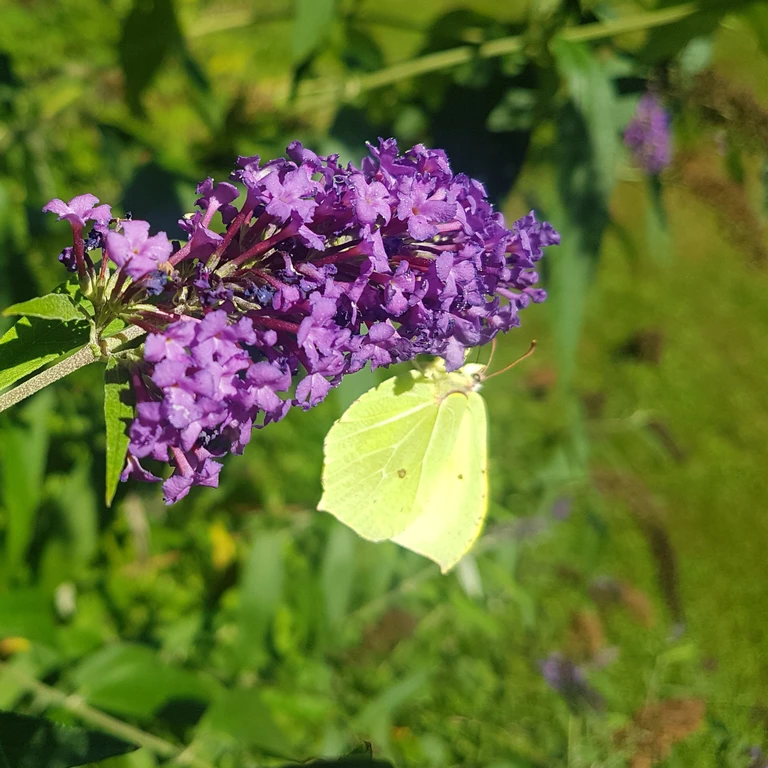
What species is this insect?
Gonepteryx rhamni
